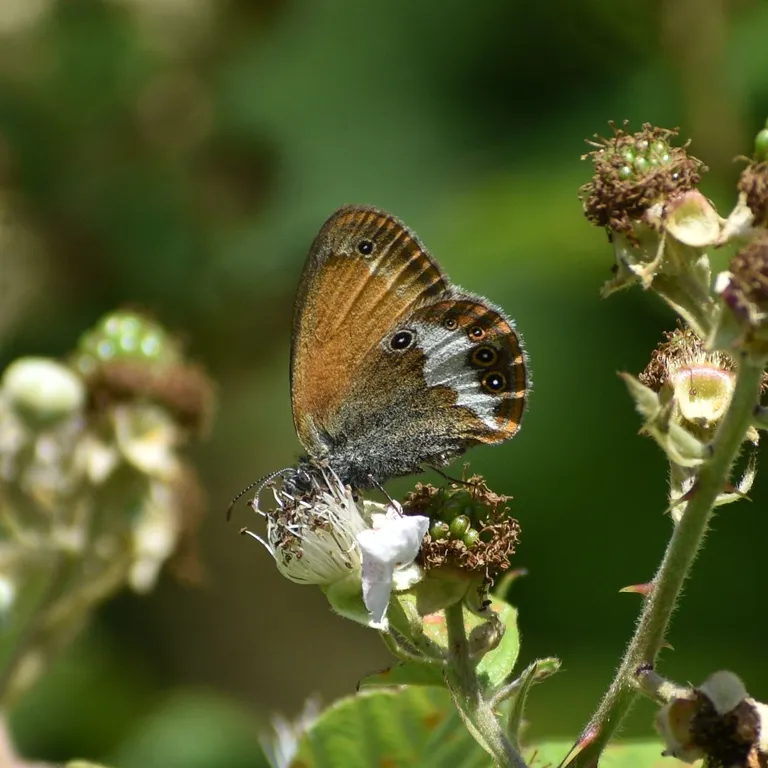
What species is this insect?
Coenonympha arcania
